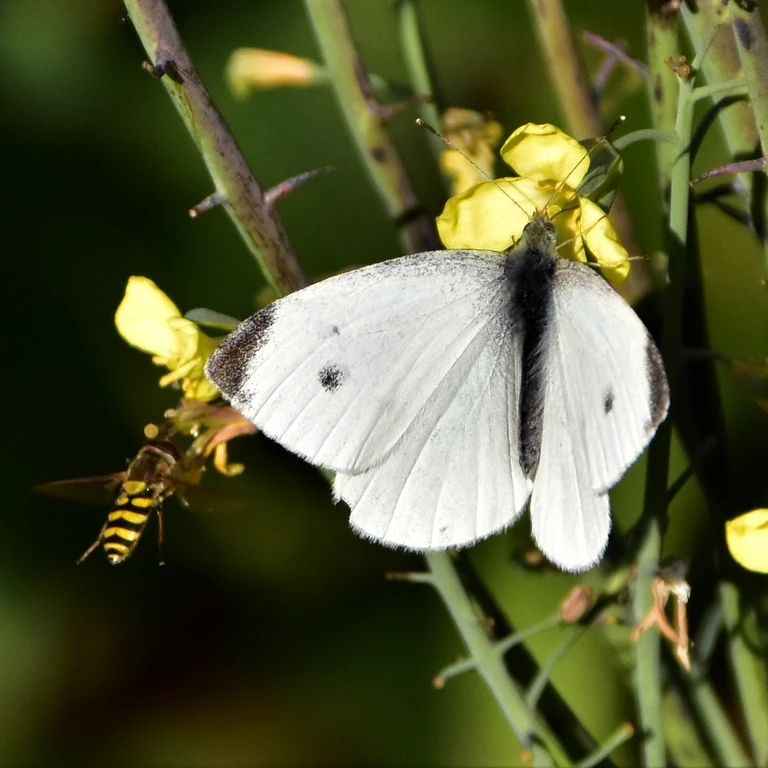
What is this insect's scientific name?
Pieris rapae
